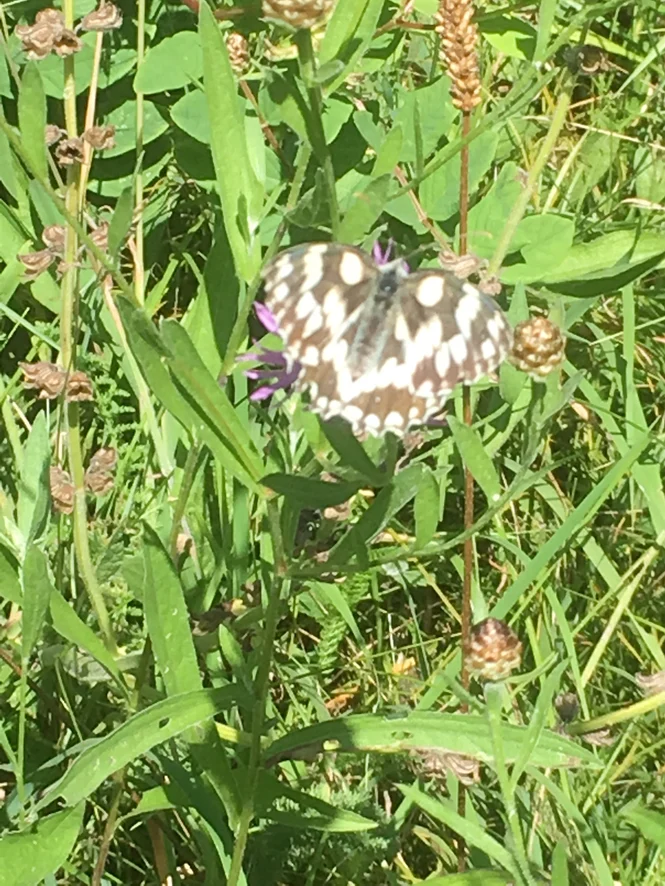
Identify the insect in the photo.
Melanargia galathea
